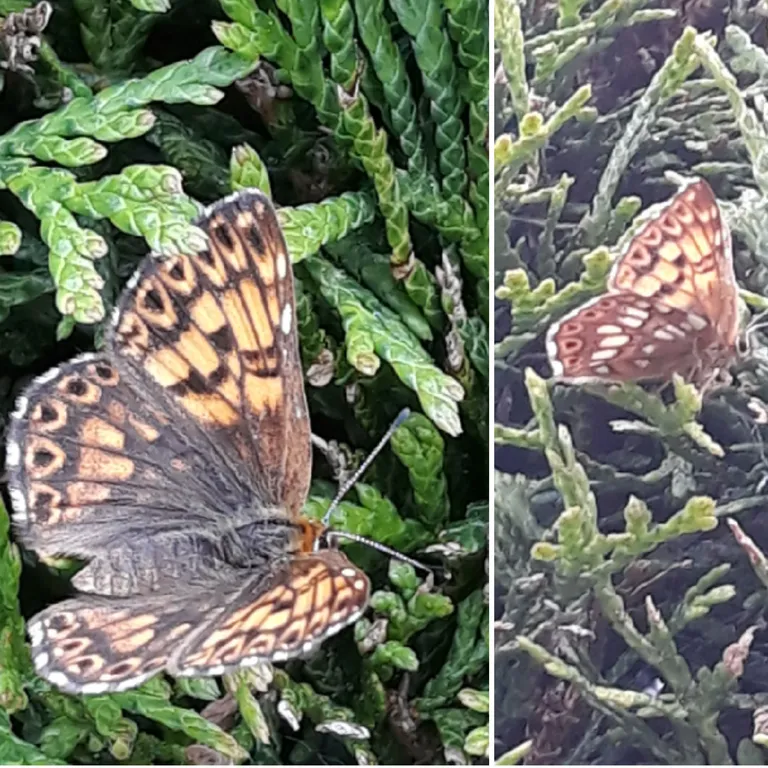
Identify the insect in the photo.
Hamearis lucina
